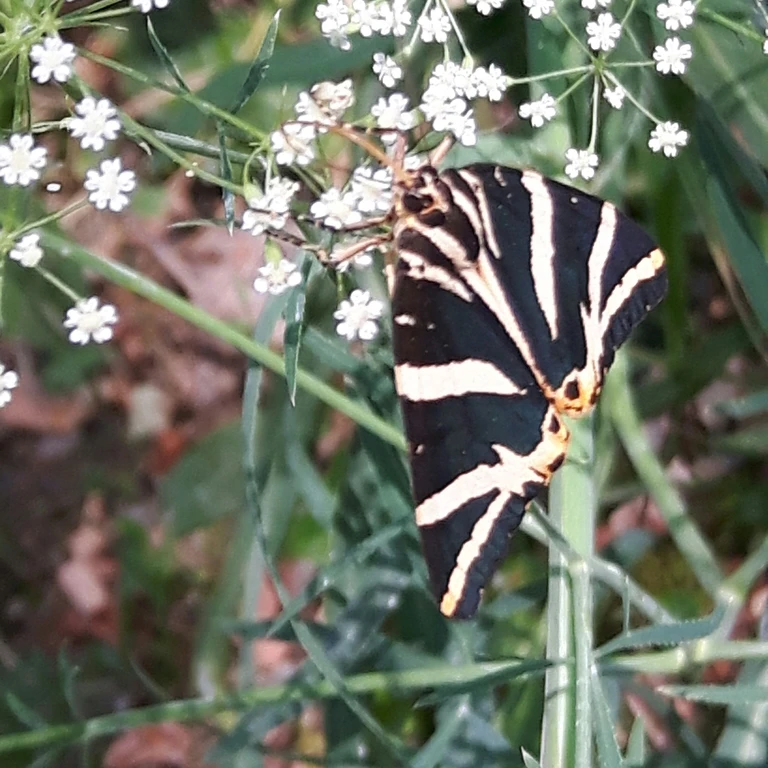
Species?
Euplagia quadripunctaria
